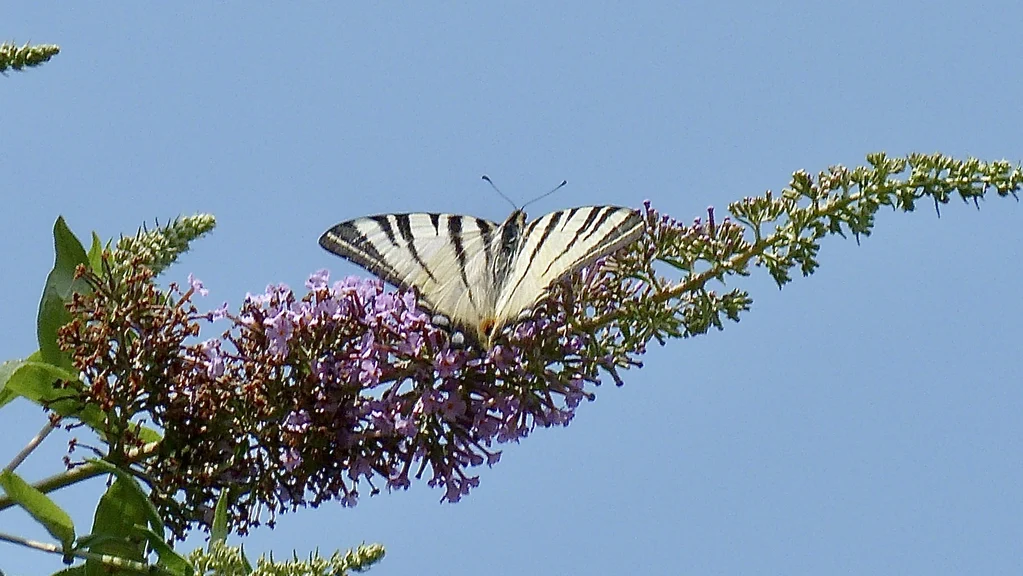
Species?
Iphiclides podalirius
